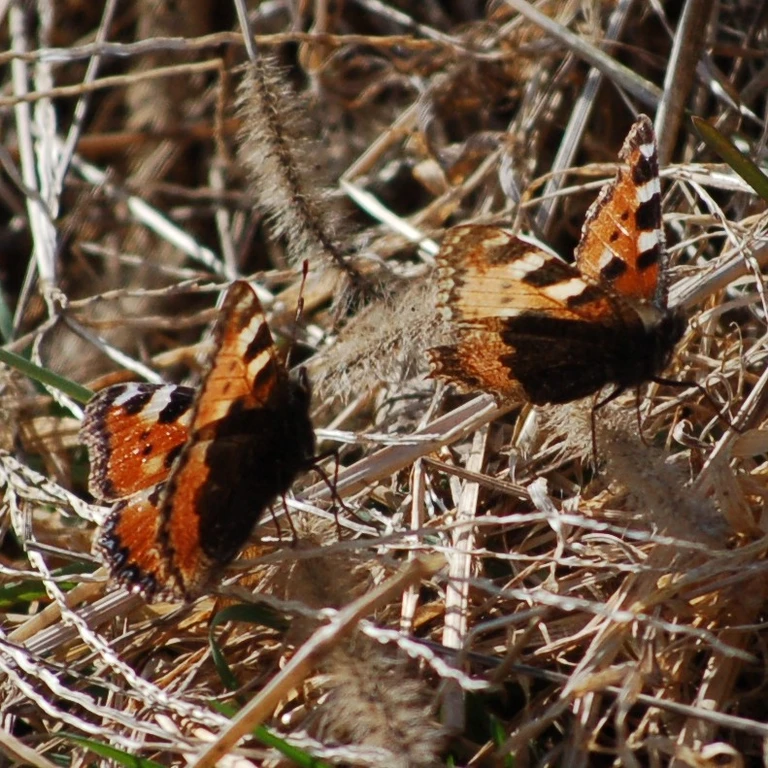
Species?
Aglais urticae
